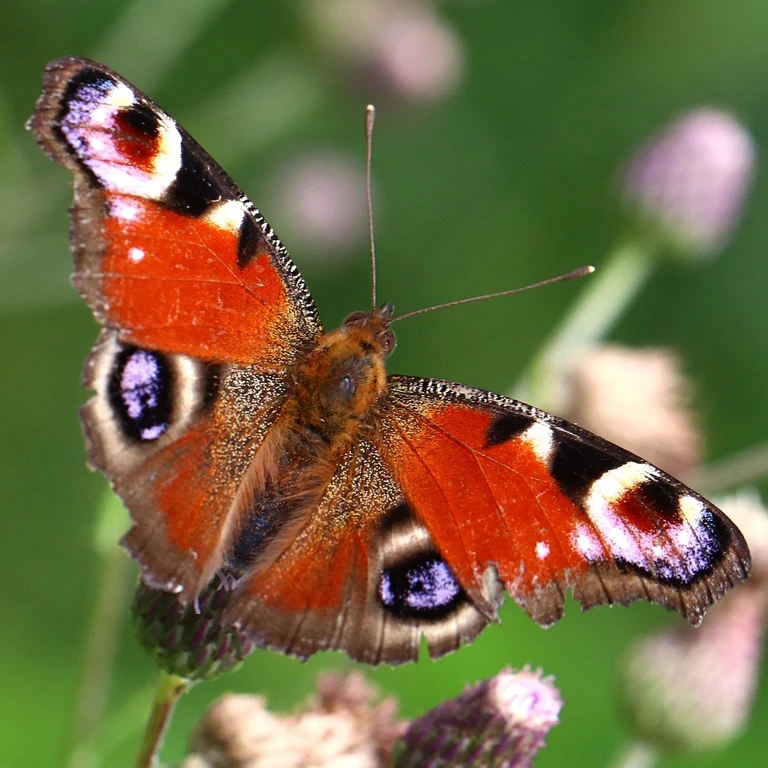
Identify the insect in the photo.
Aglais io
